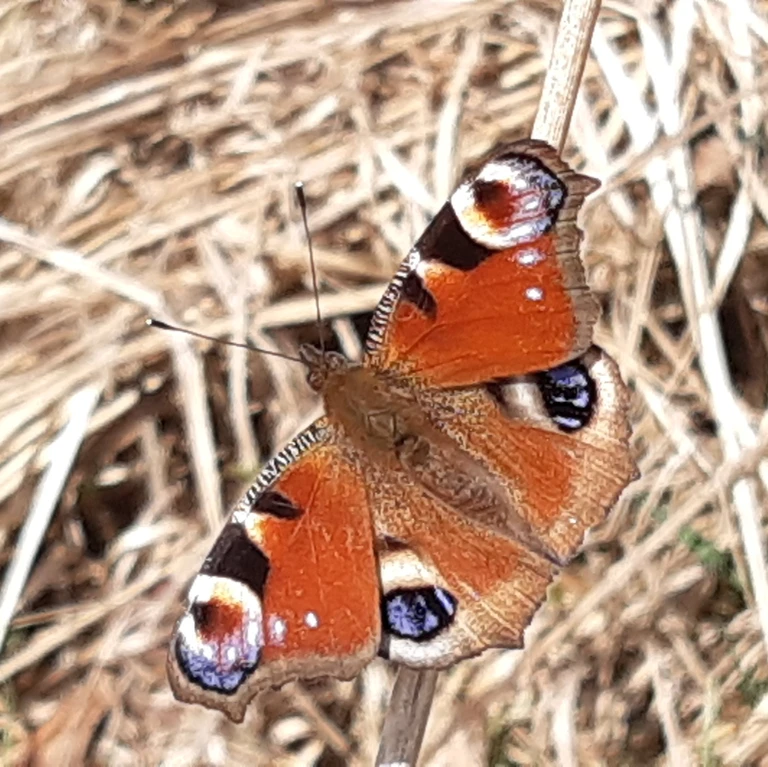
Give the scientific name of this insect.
Aglais io
